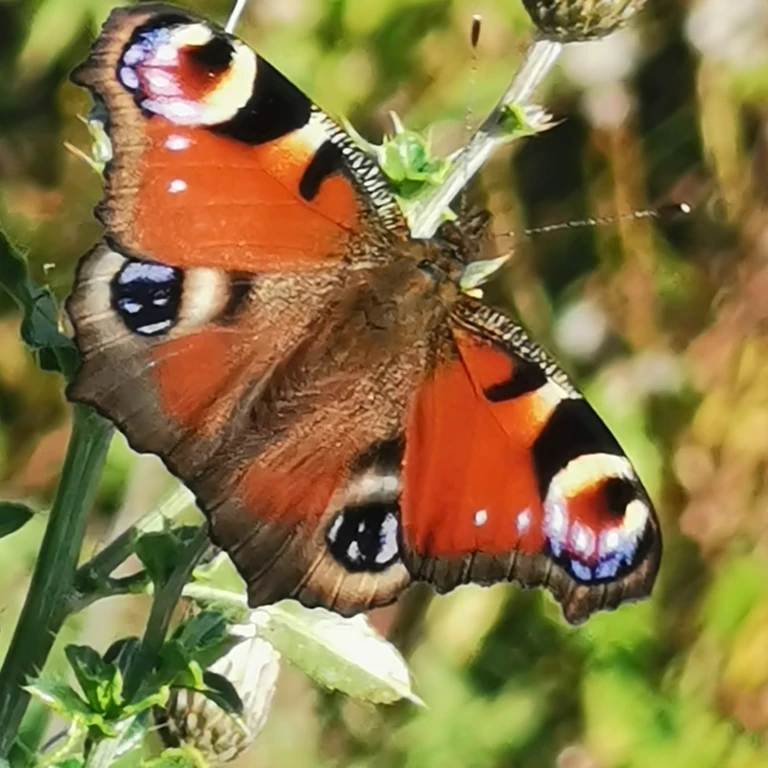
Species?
Aglais io
